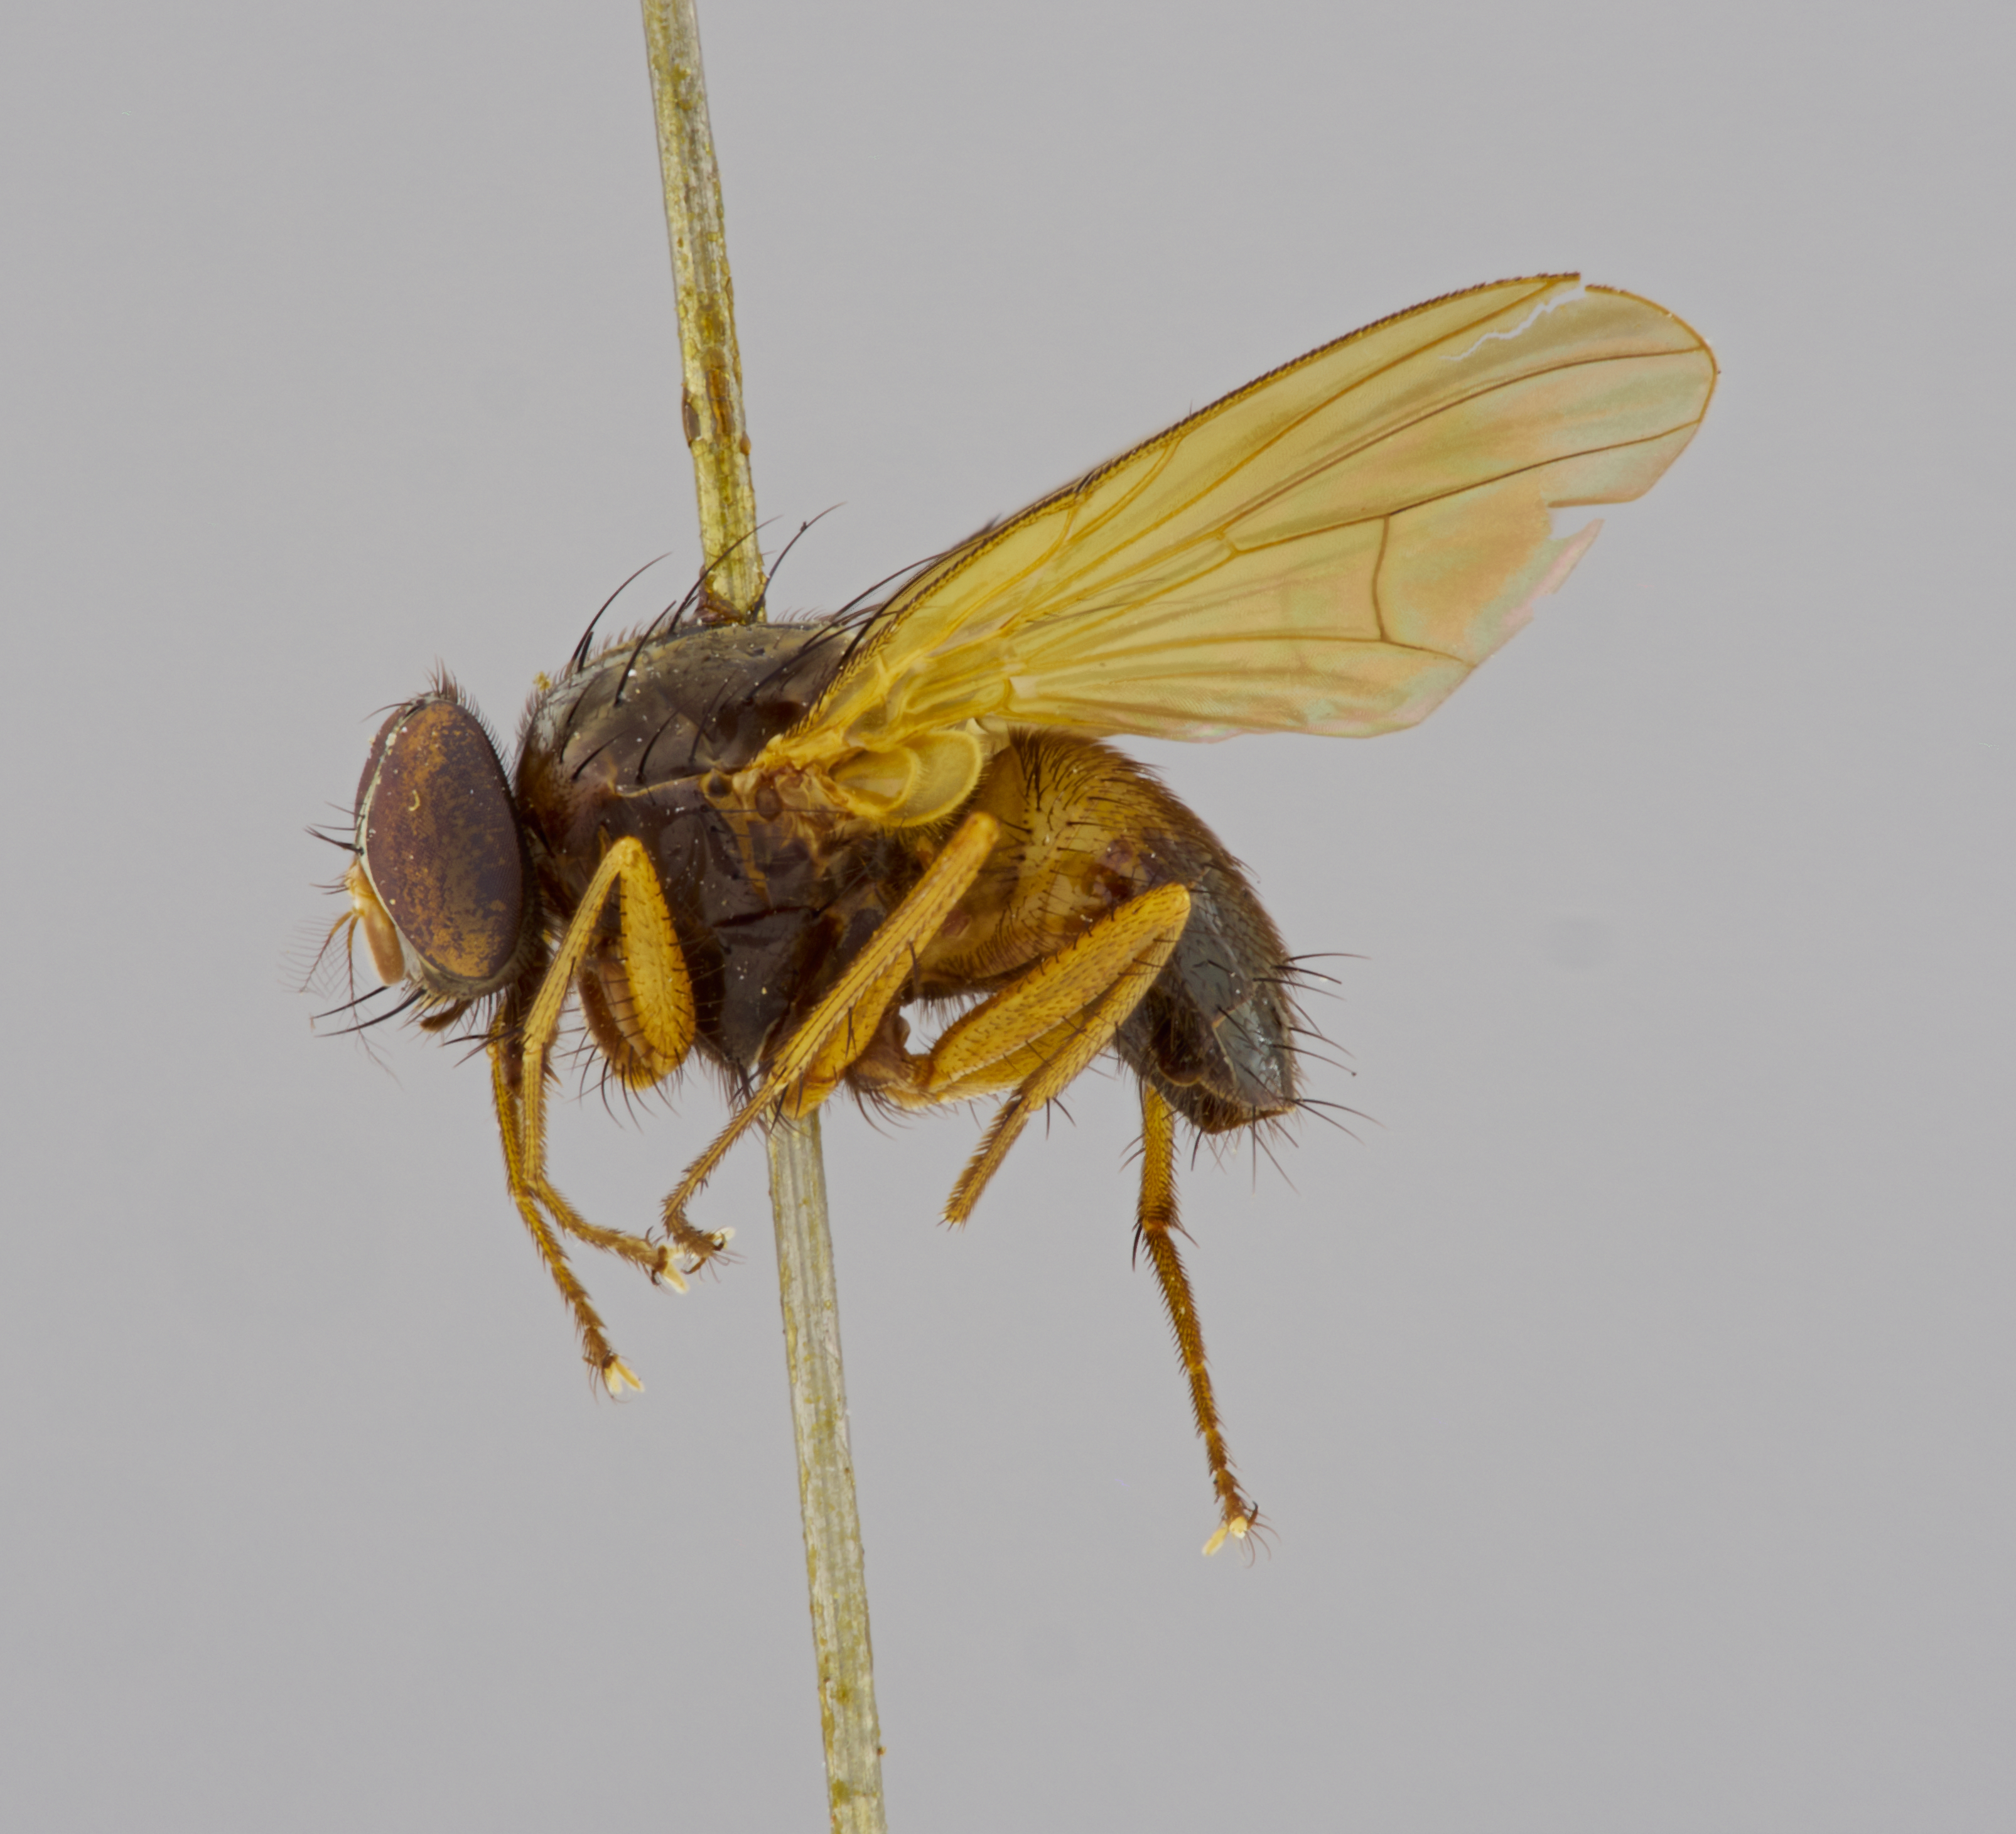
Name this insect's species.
Dichaetomyia fulvitarsis
